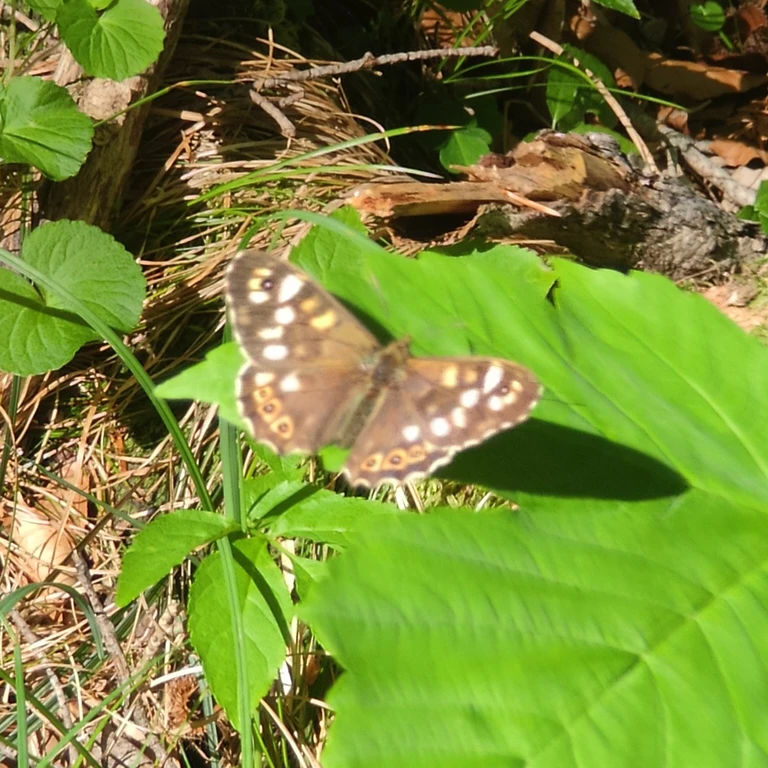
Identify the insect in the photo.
Pararge aegeria
